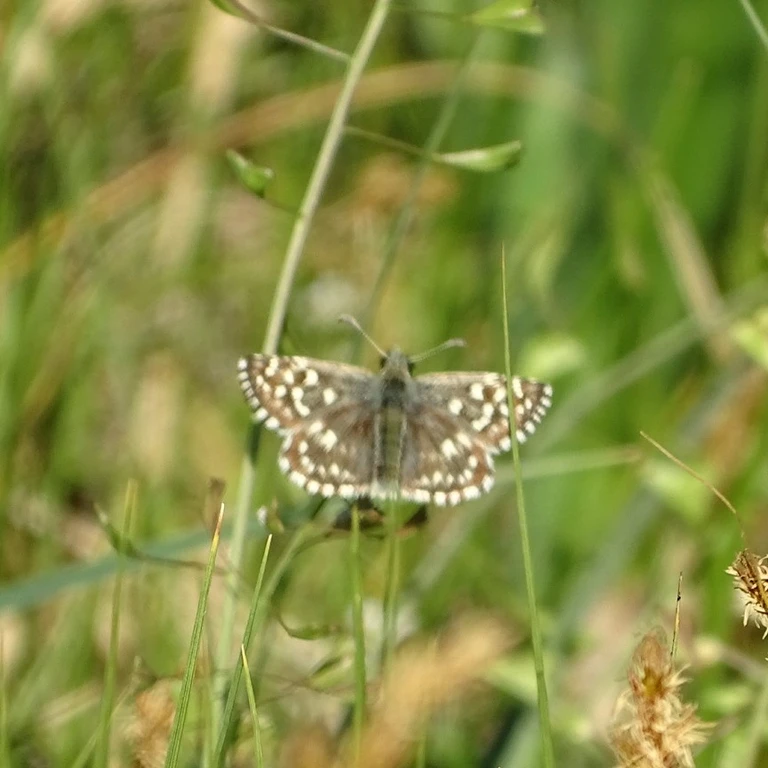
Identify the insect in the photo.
Pyrgus malvae
